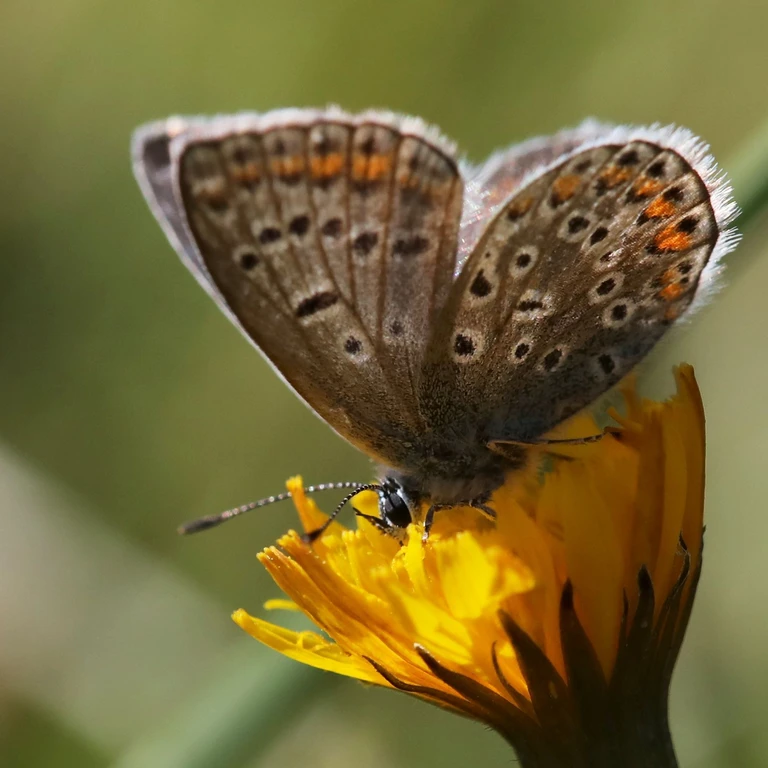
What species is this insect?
Polyommatus icarus
